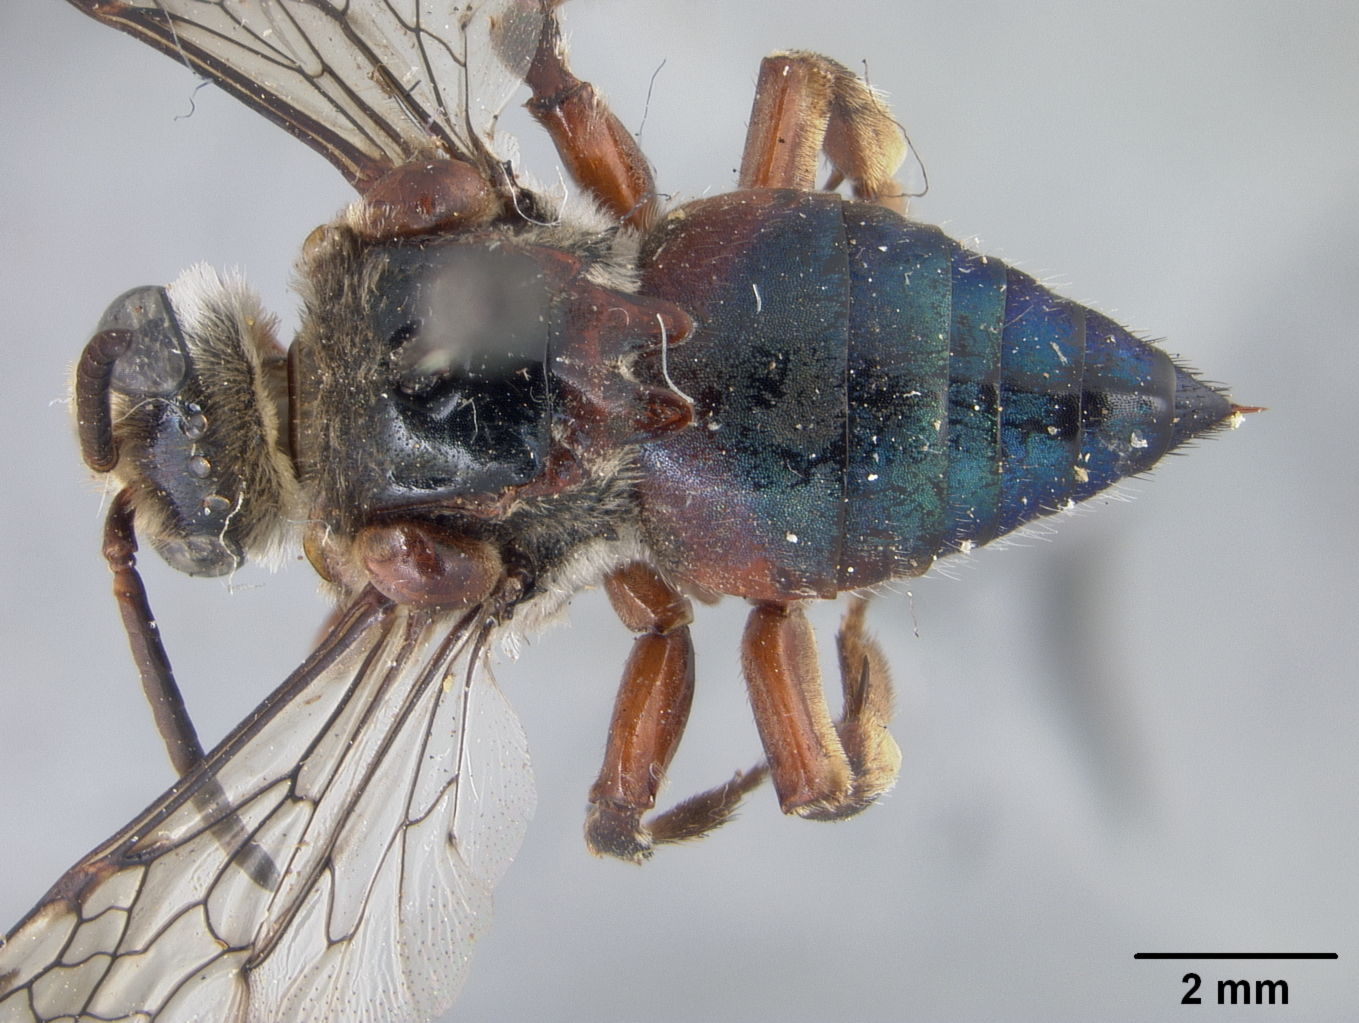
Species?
Exaerete bilamellosa
